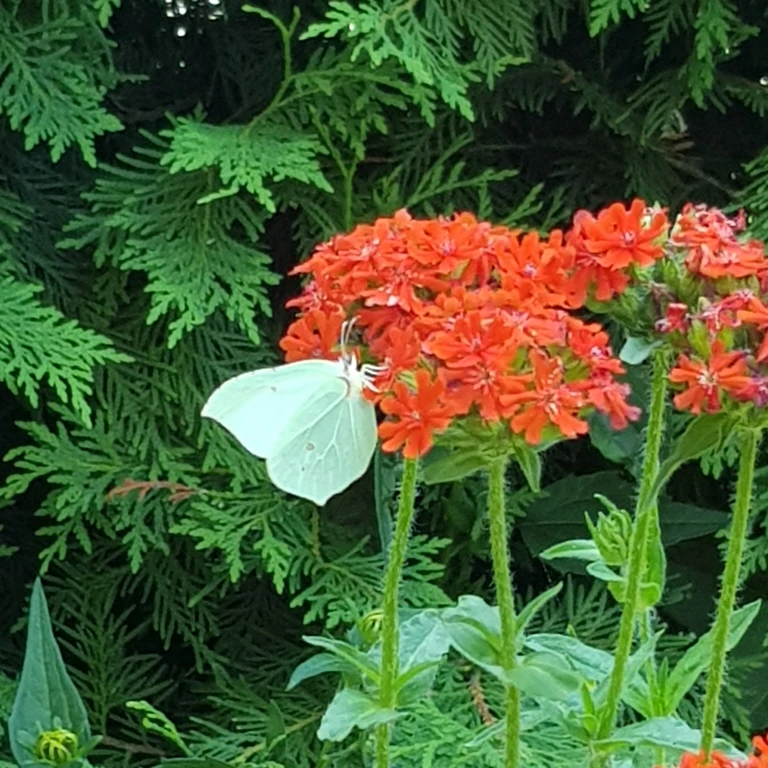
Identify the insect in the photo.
Gonepteryx rhamni
